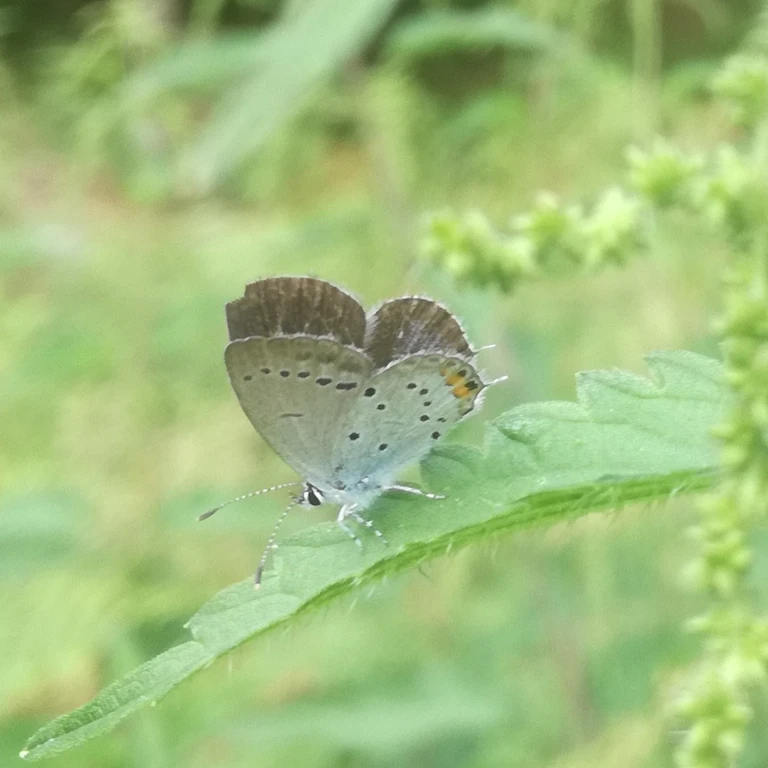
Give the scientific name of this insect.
Cupido argiades (also Elkalyce argiades)
